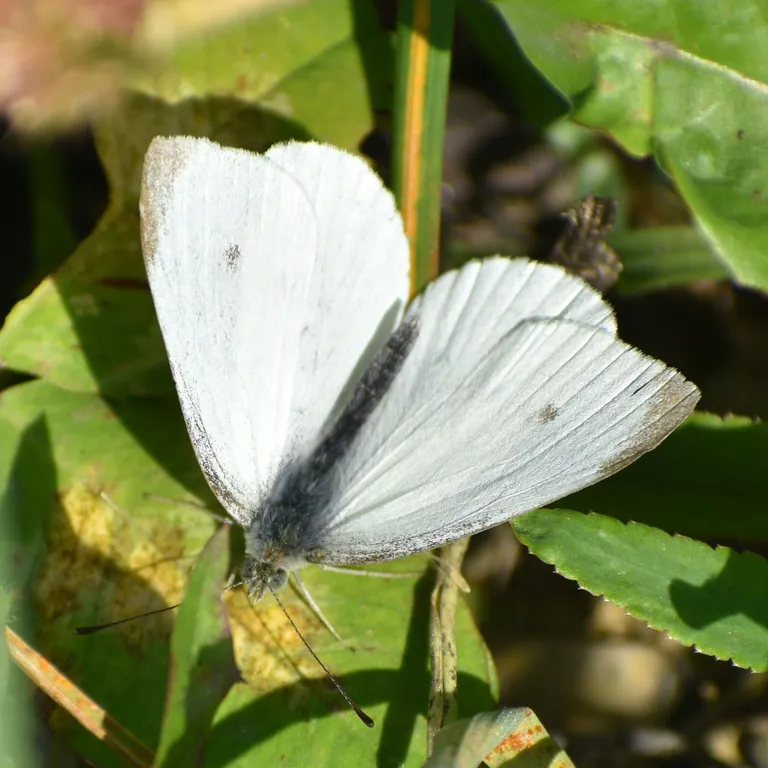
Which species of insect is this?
Pieris rapae
